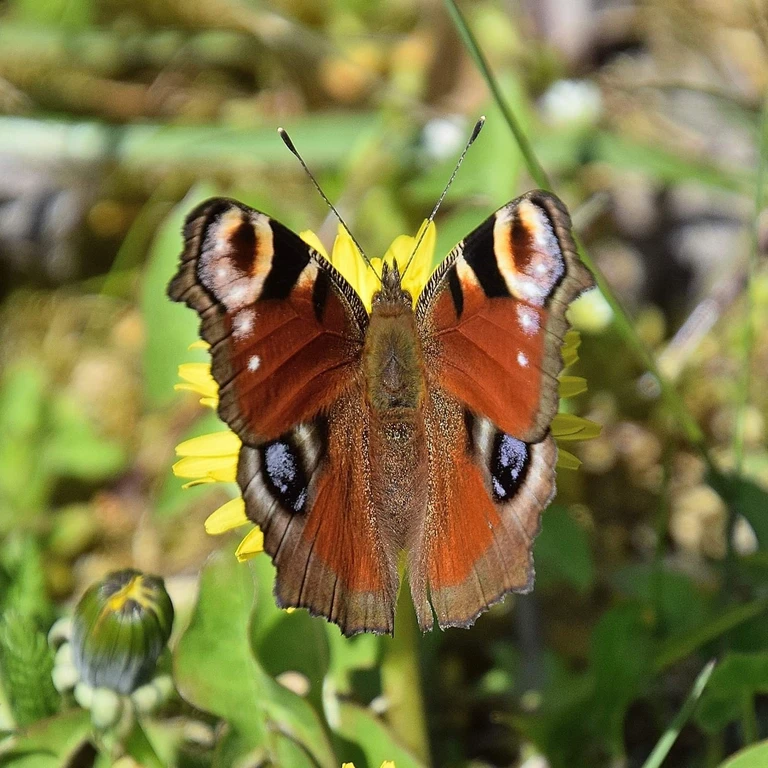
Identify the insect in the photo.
Aglais io
